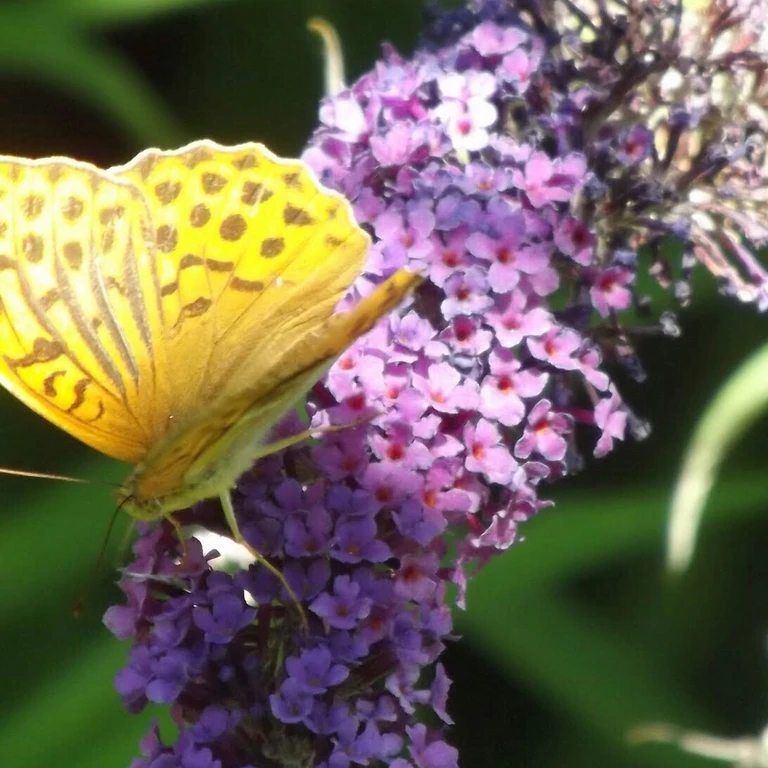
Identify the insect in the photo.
Argynnis paphia
